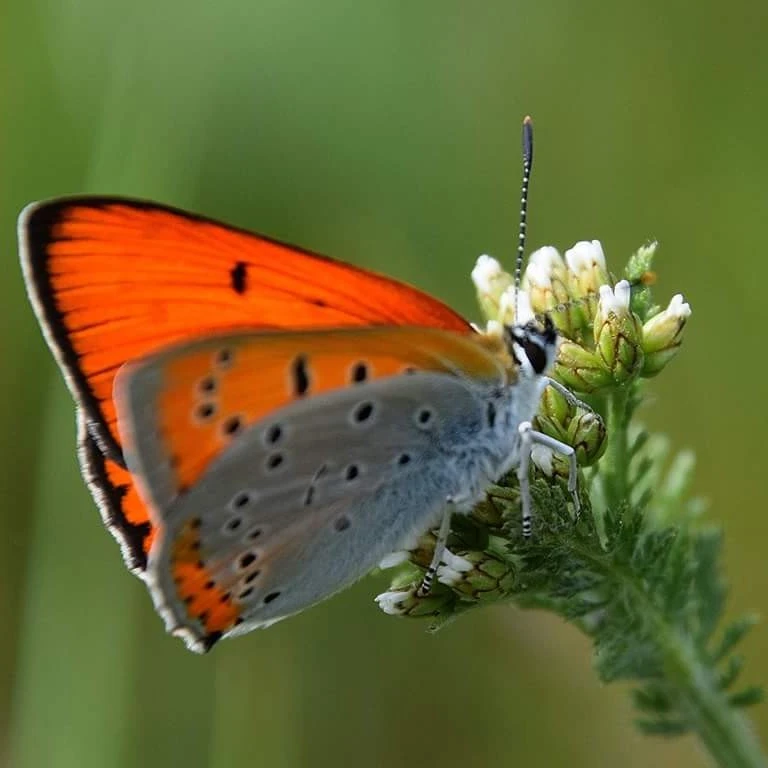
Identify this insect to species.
Lycaena dispar
